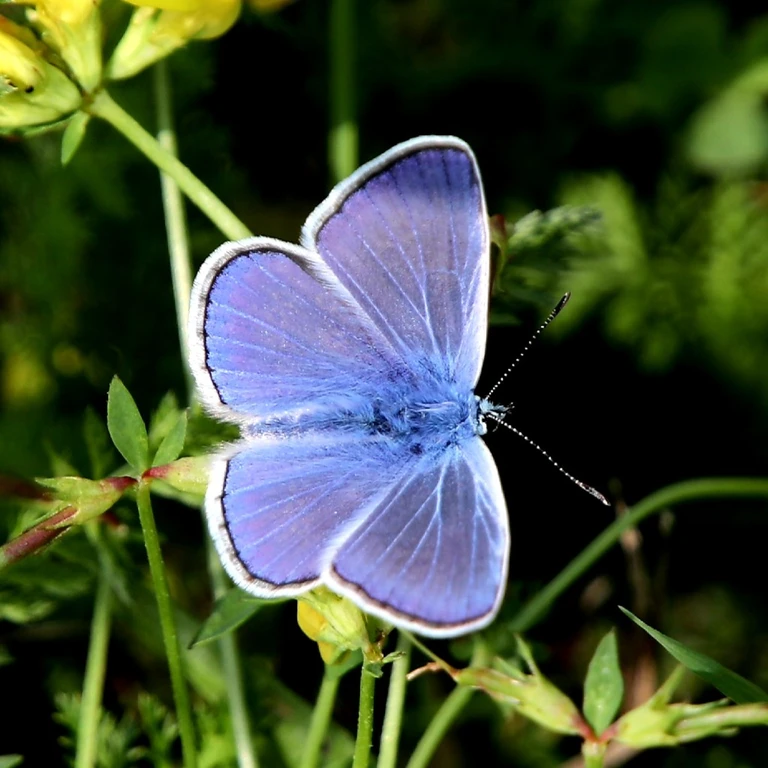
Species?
Polyommatus icarus
